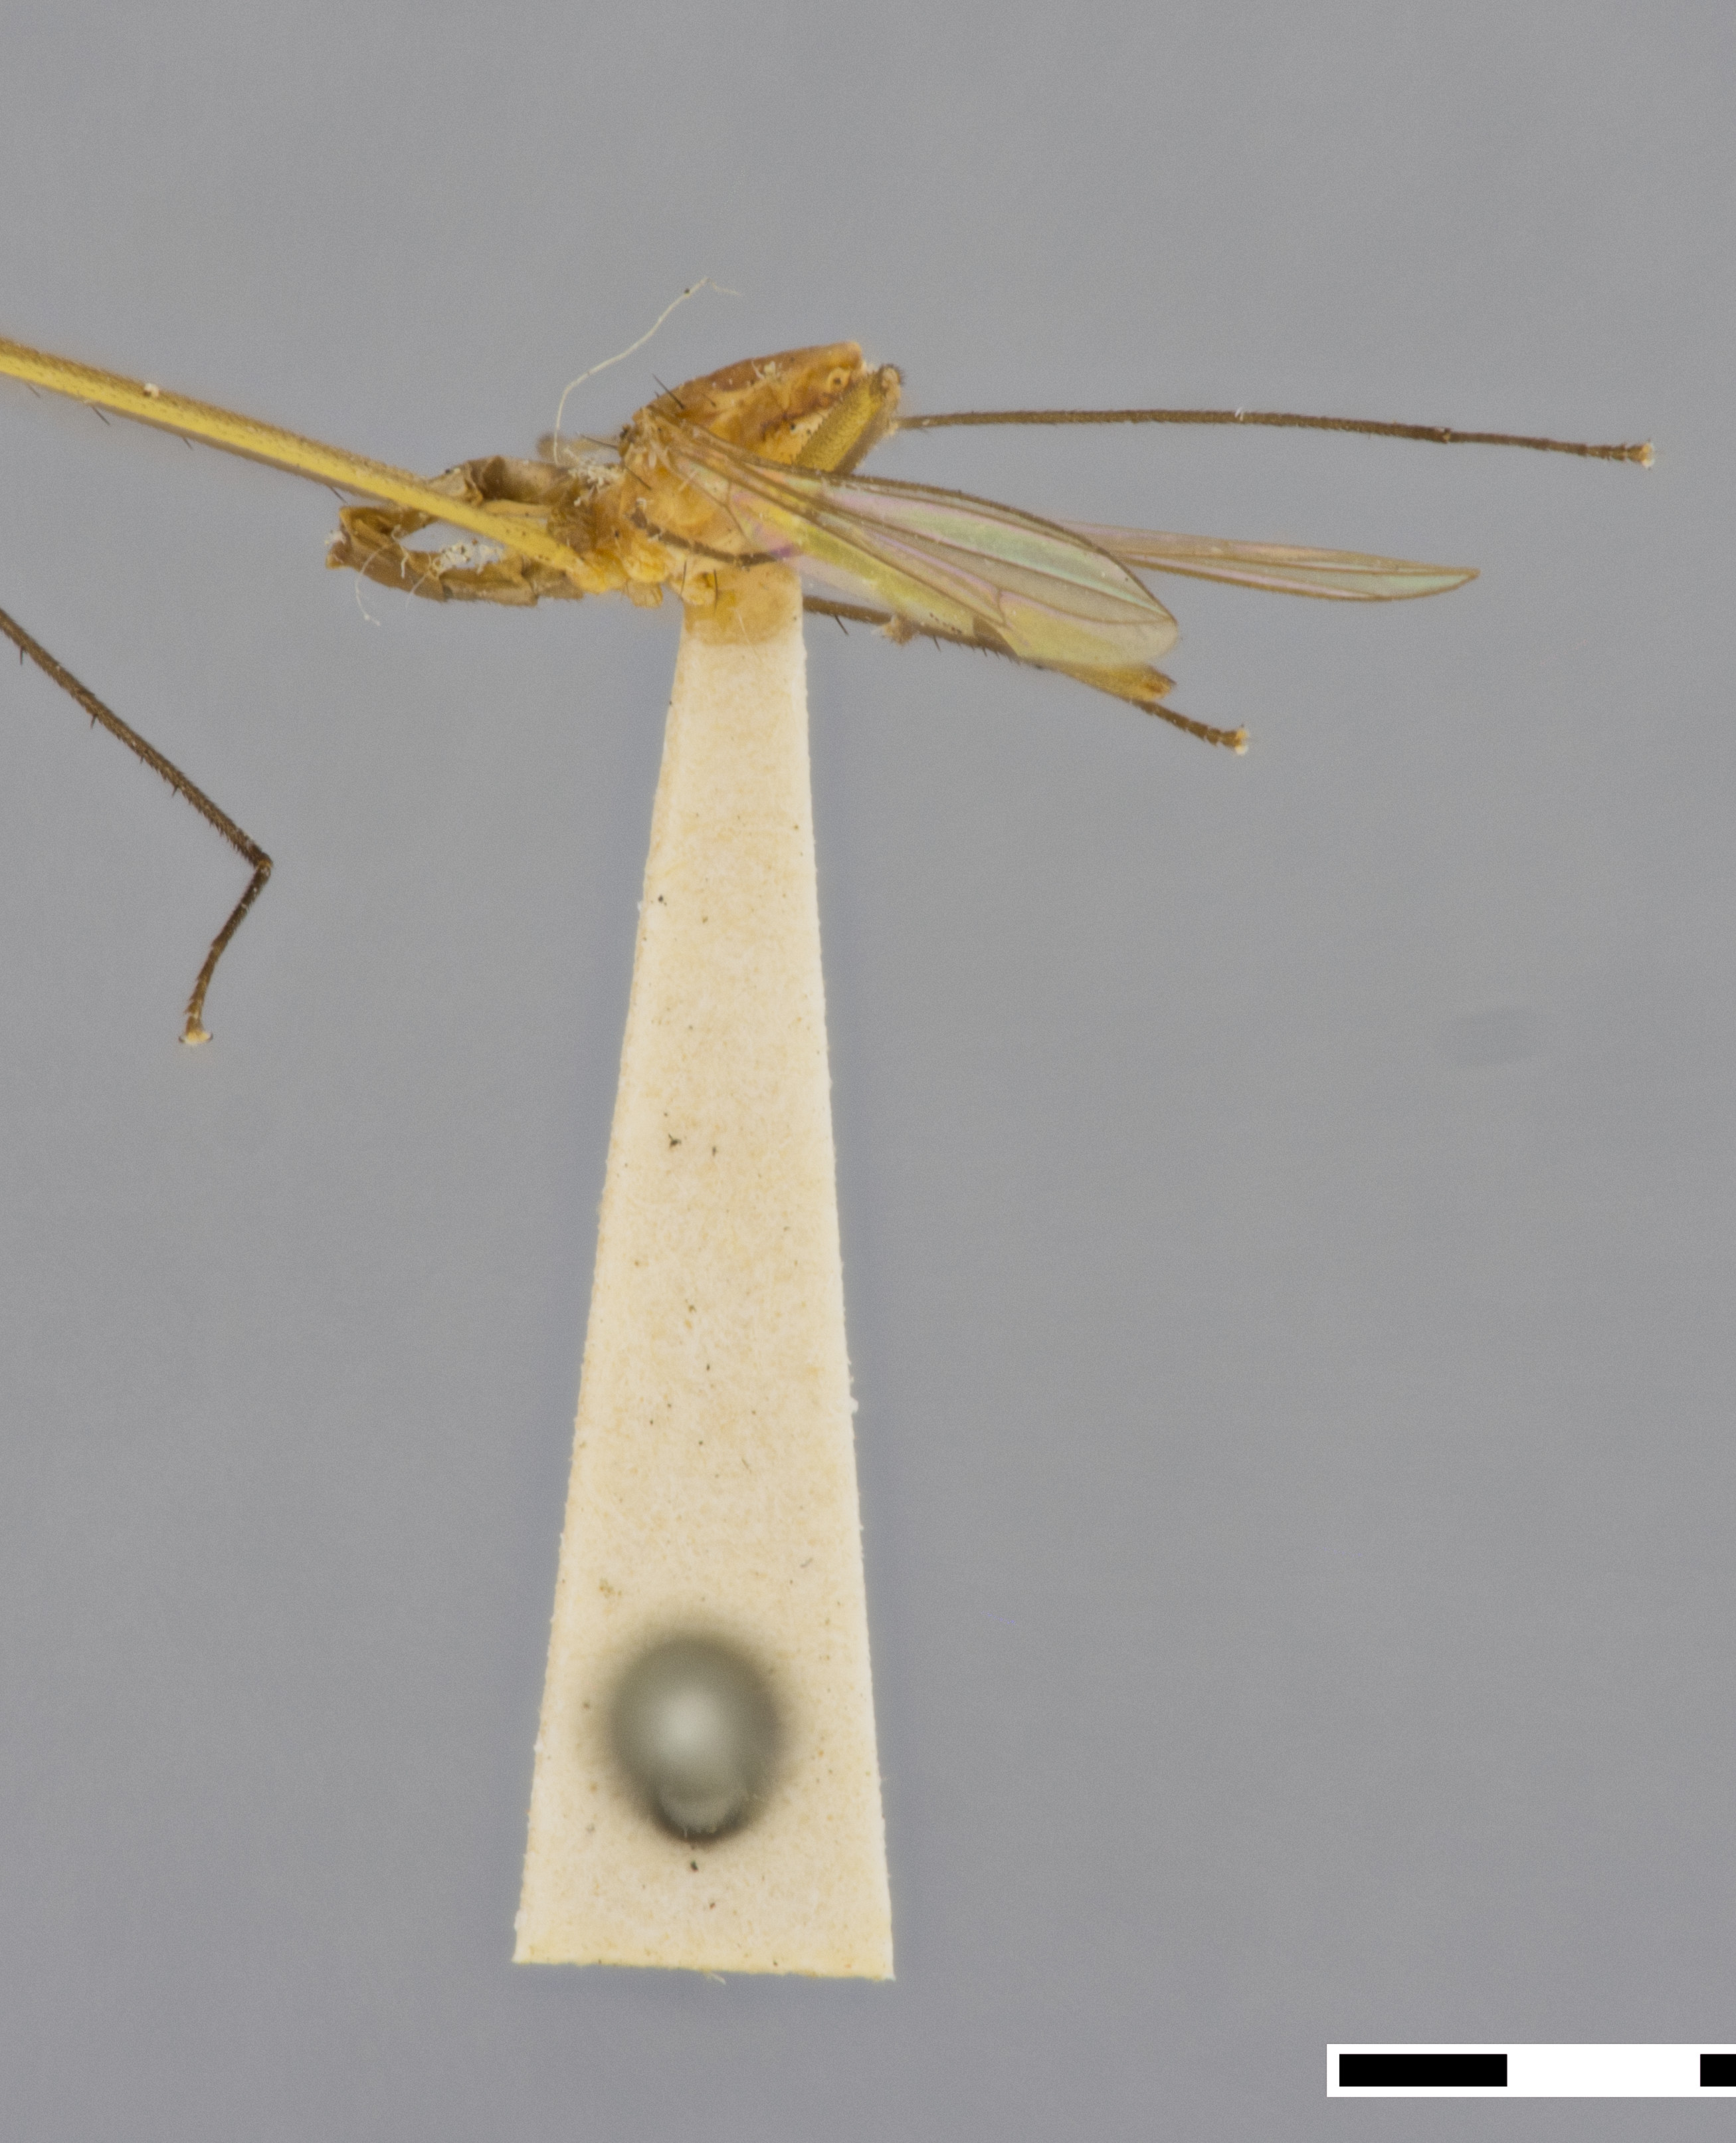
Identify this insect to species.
Micropeza verticalis
